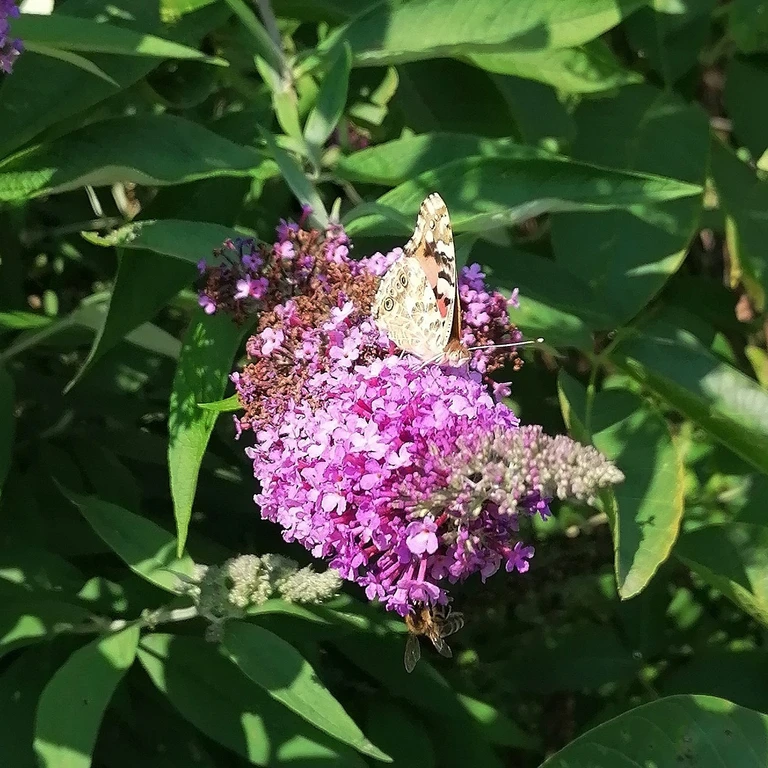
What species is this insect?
Vanessa cardui
